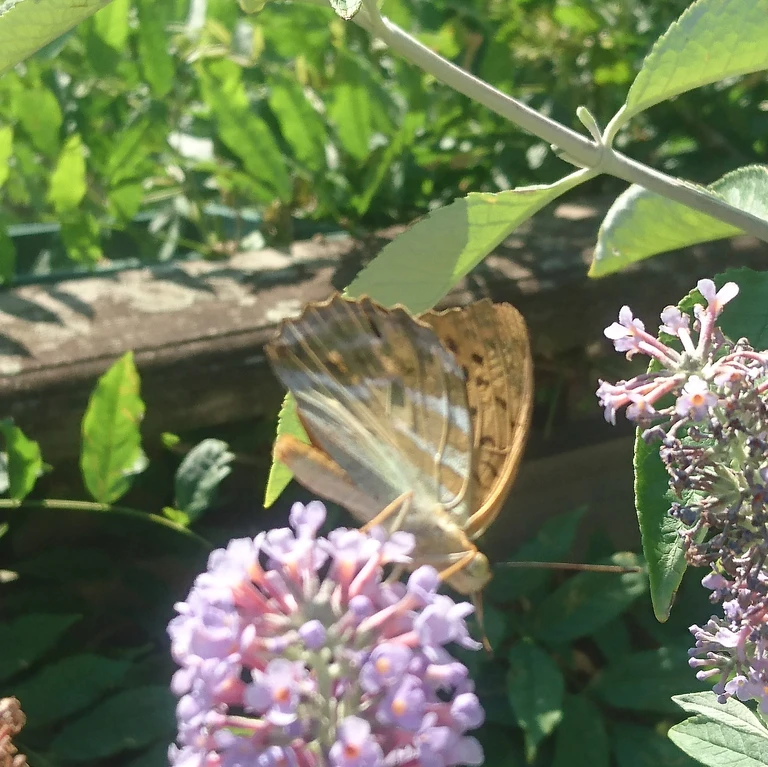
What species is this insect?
Argynnis paphia
